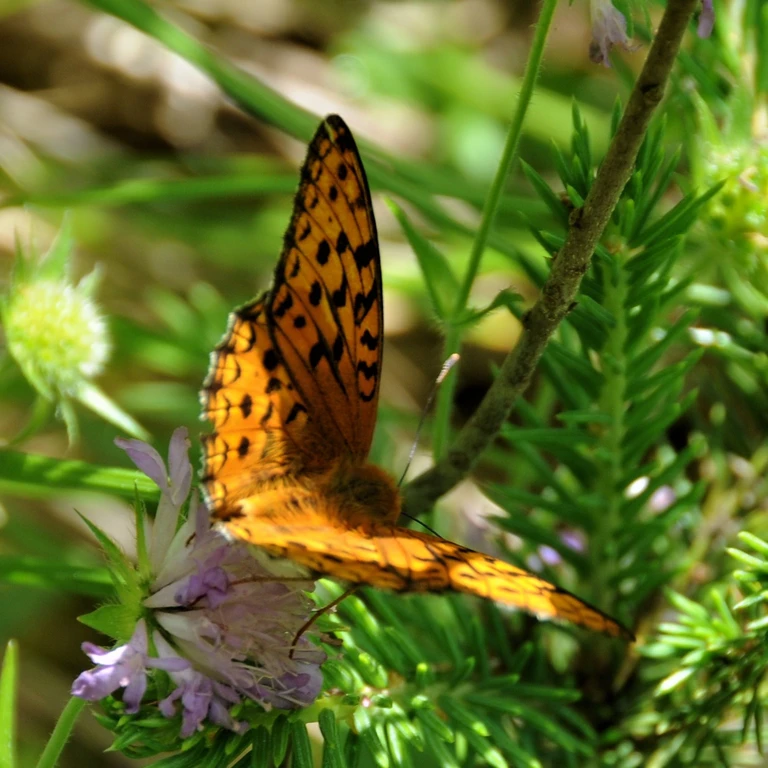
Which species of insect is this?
Fabriciana adippe
